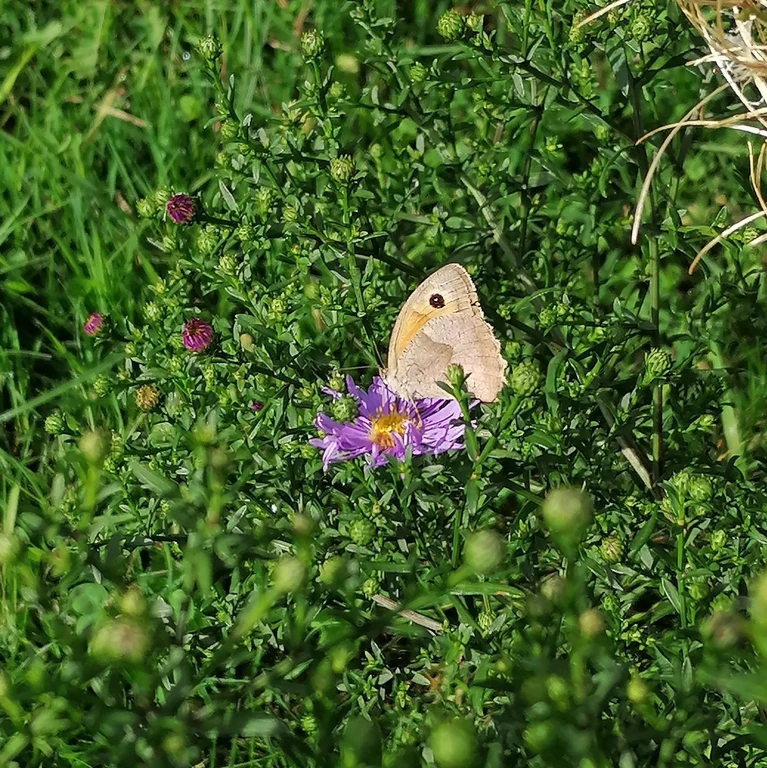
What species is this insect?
Maniola jurtina
